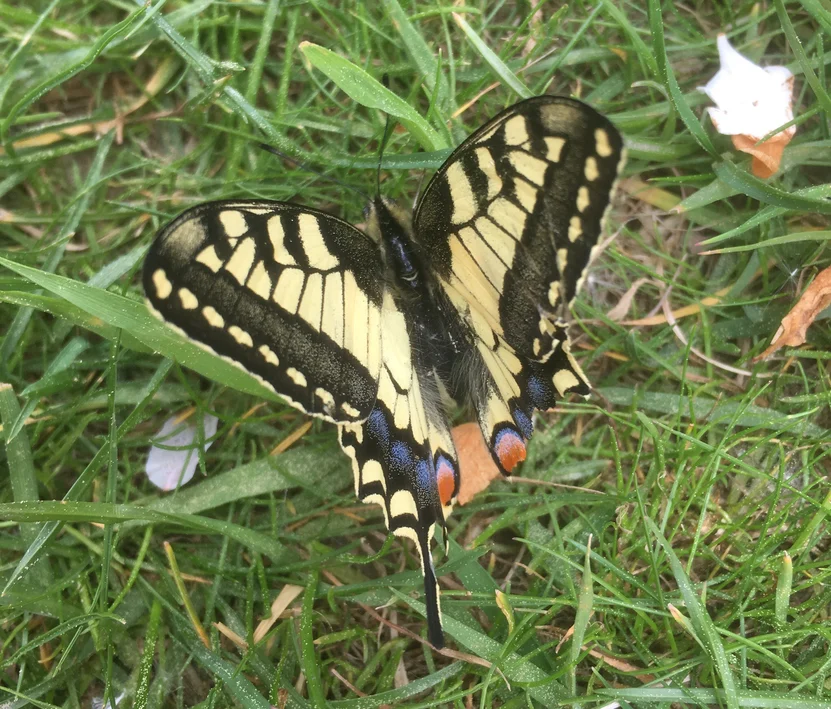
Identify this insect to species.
Papilio machaon
